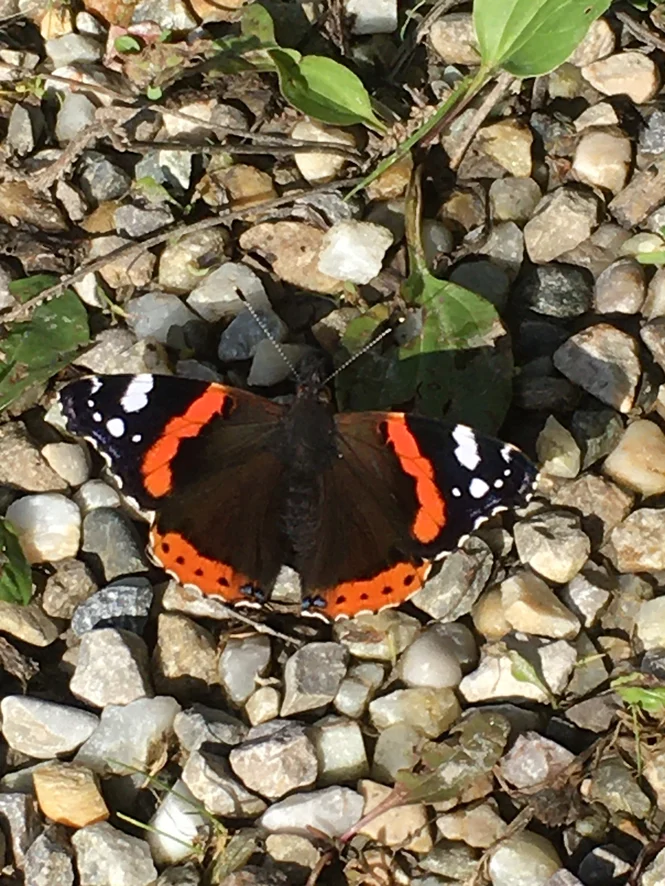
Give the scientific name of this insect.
Vanessa atalanta
